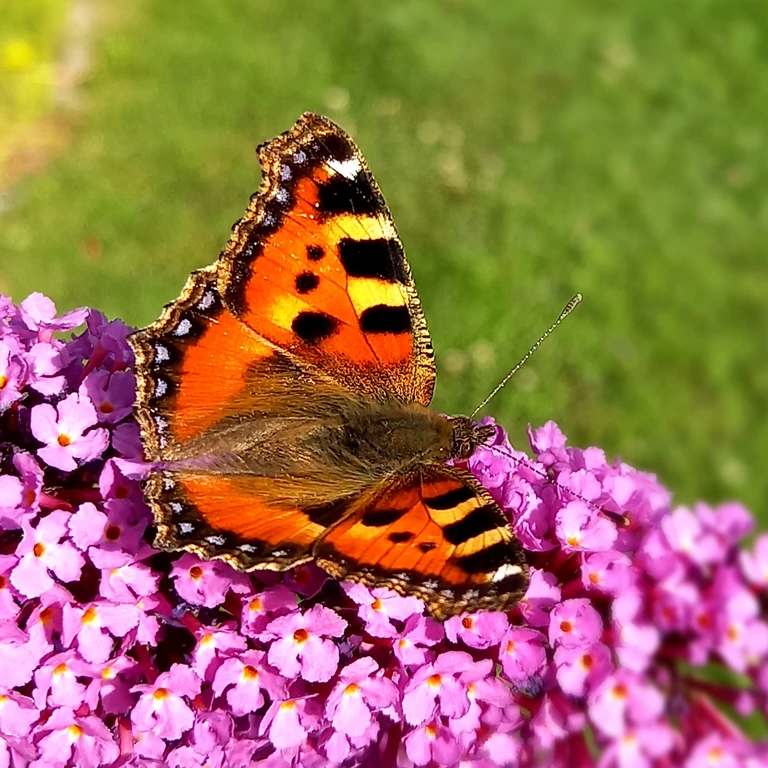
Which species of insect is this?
Aglais urticae
